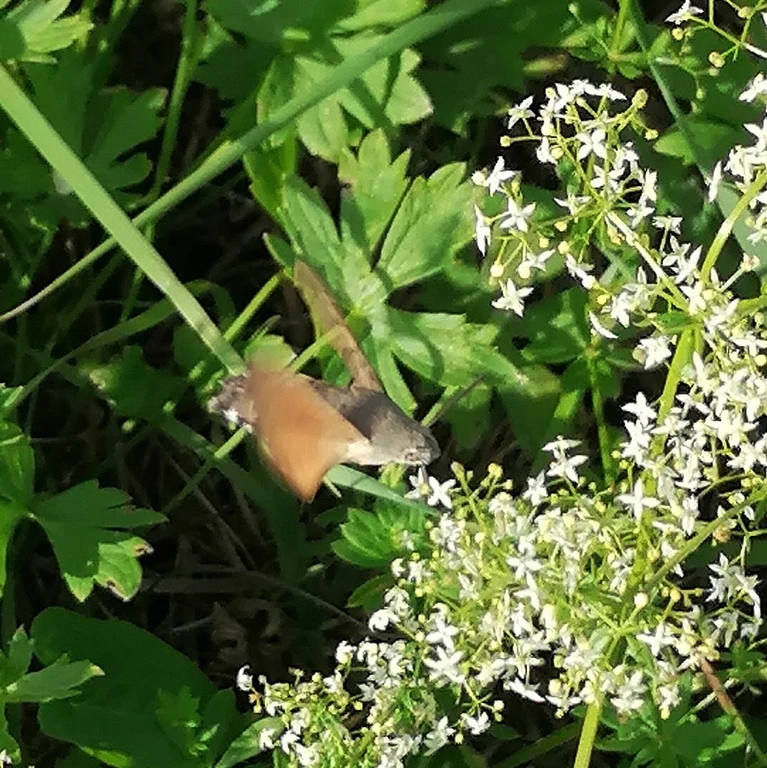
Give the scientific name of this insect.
Macroglossum stellatarum
